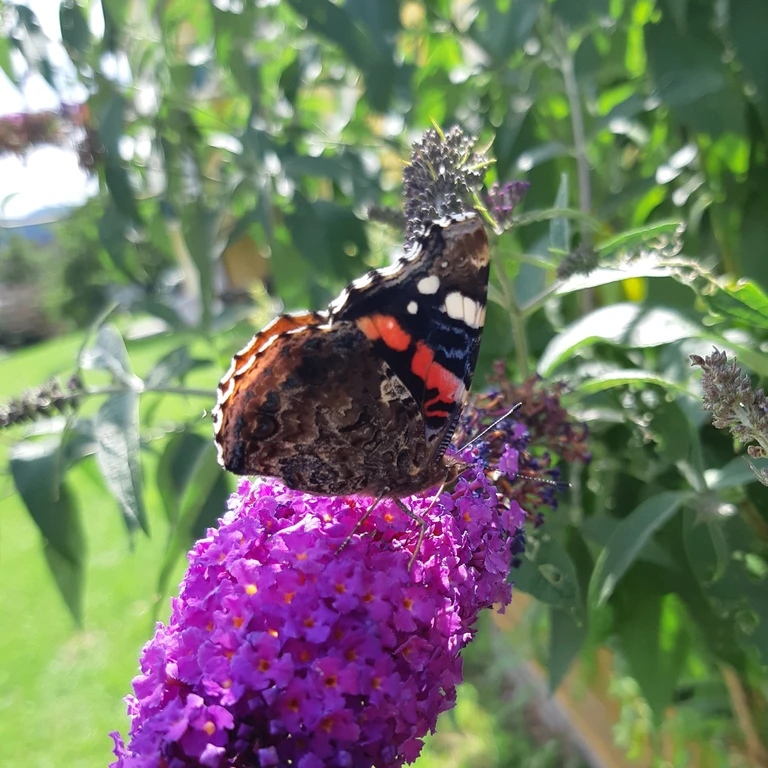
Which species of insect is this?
Vanessa atalanta
